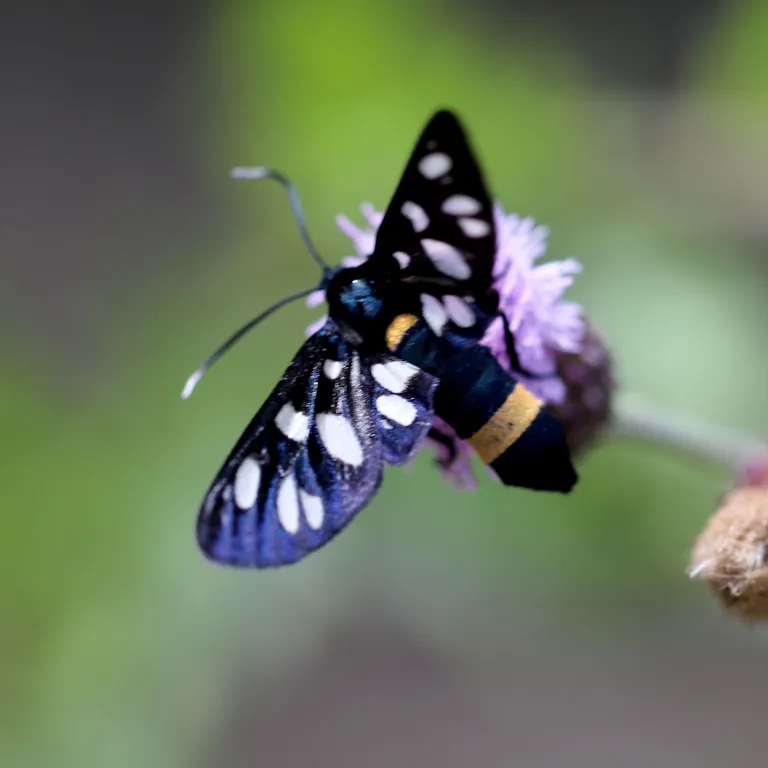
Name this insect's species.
Amata phegea
